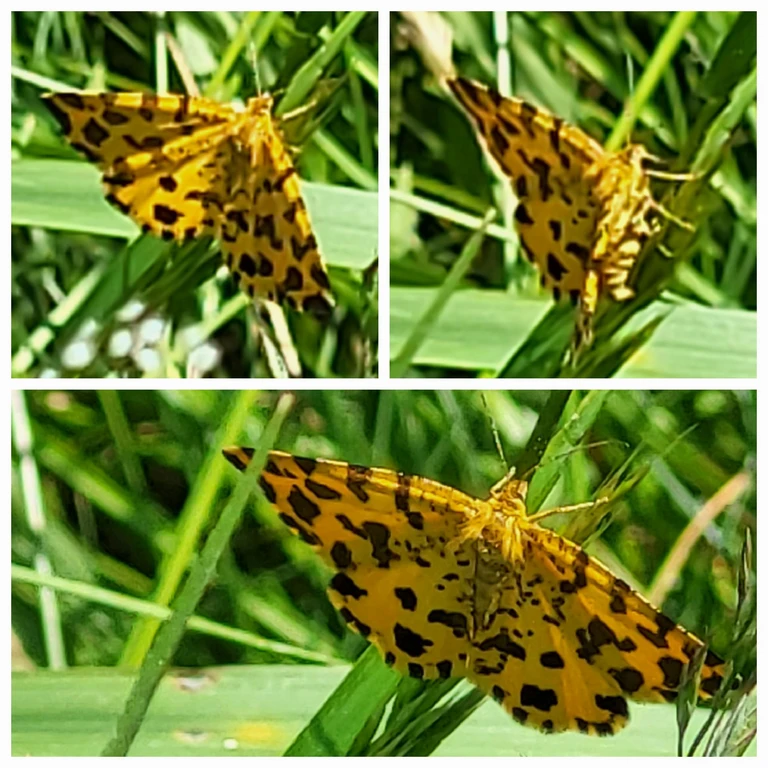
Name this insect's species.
Pseudopanthera macularia
